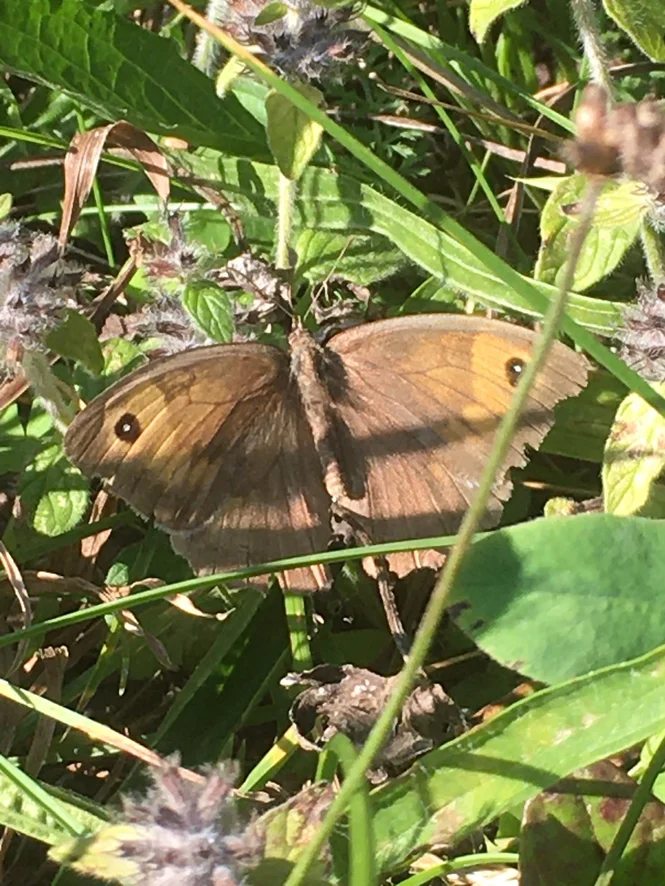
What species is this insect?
Maniola jurtina
